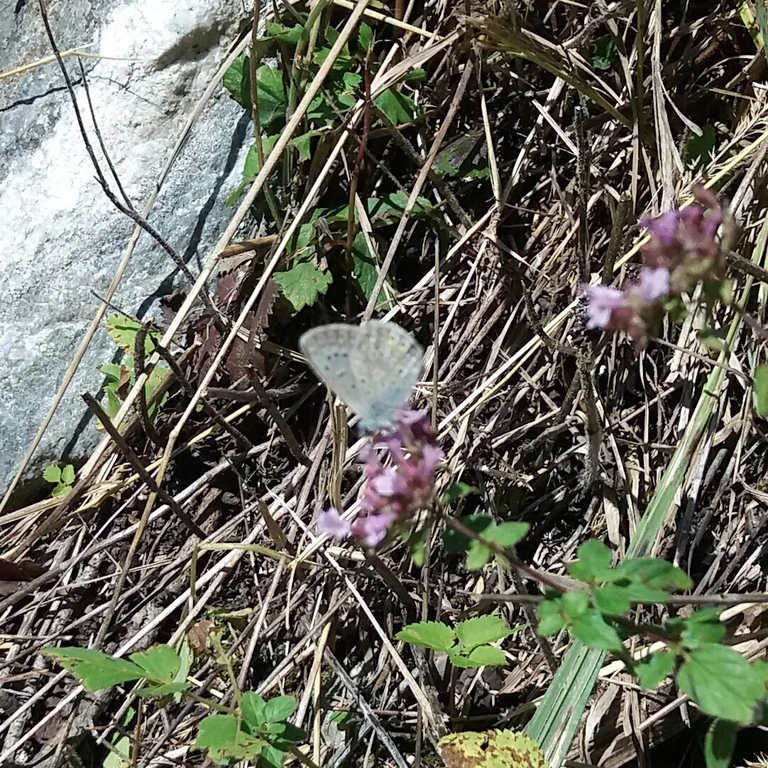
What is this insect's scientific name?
Polyommatus icarus
